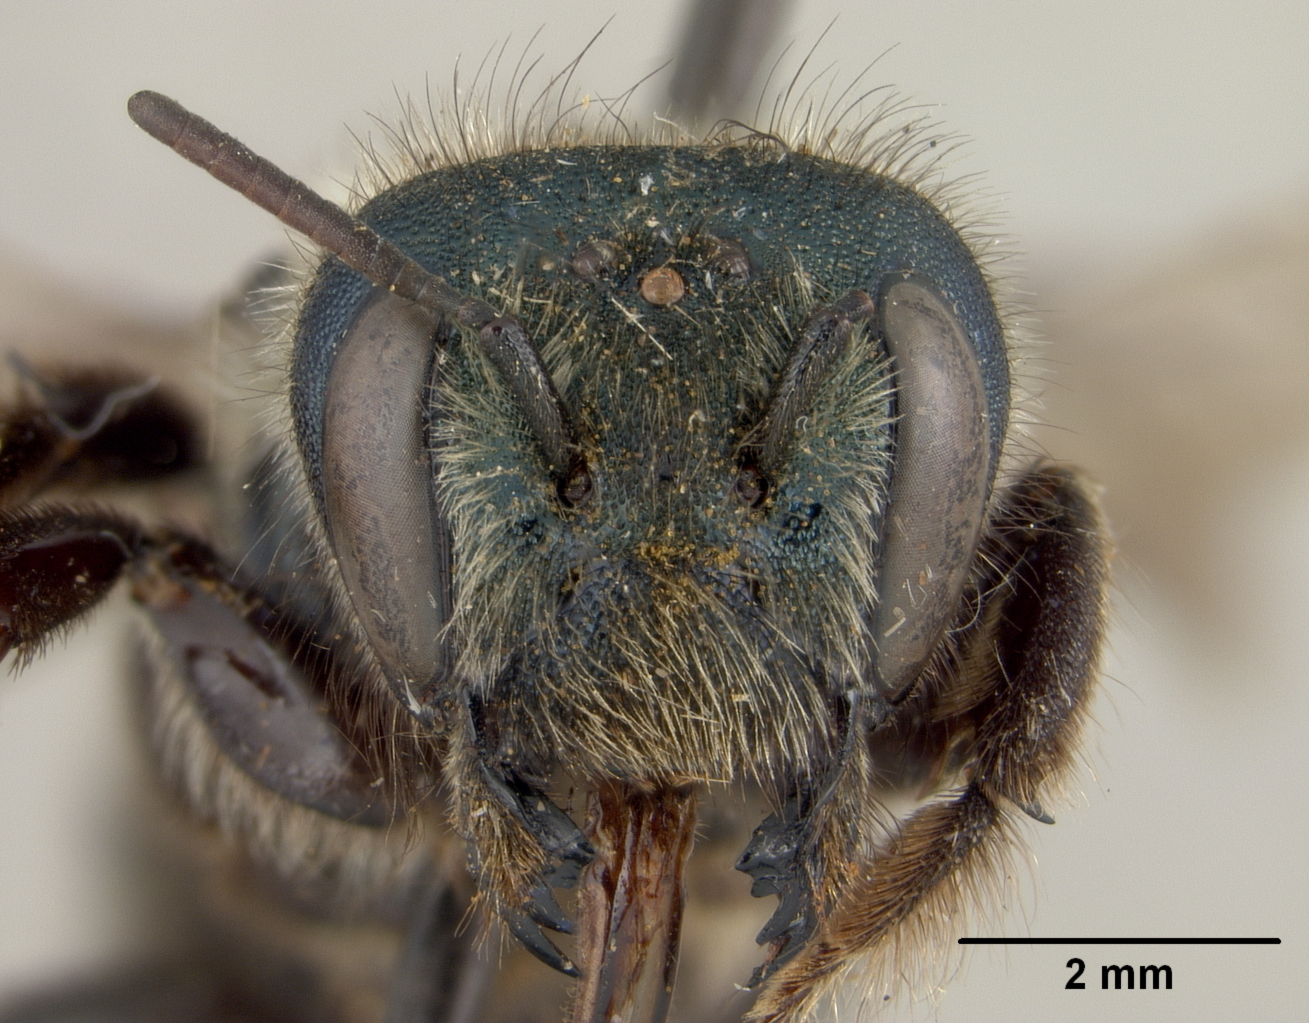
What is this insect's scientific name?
Osmia subpurpurea
